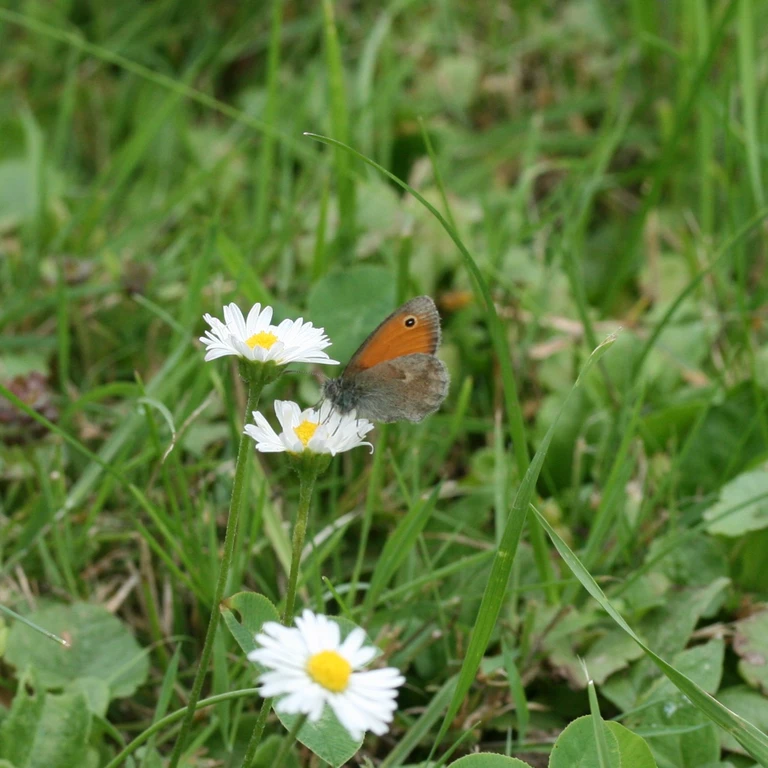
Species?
Coenonympha pamphilus
